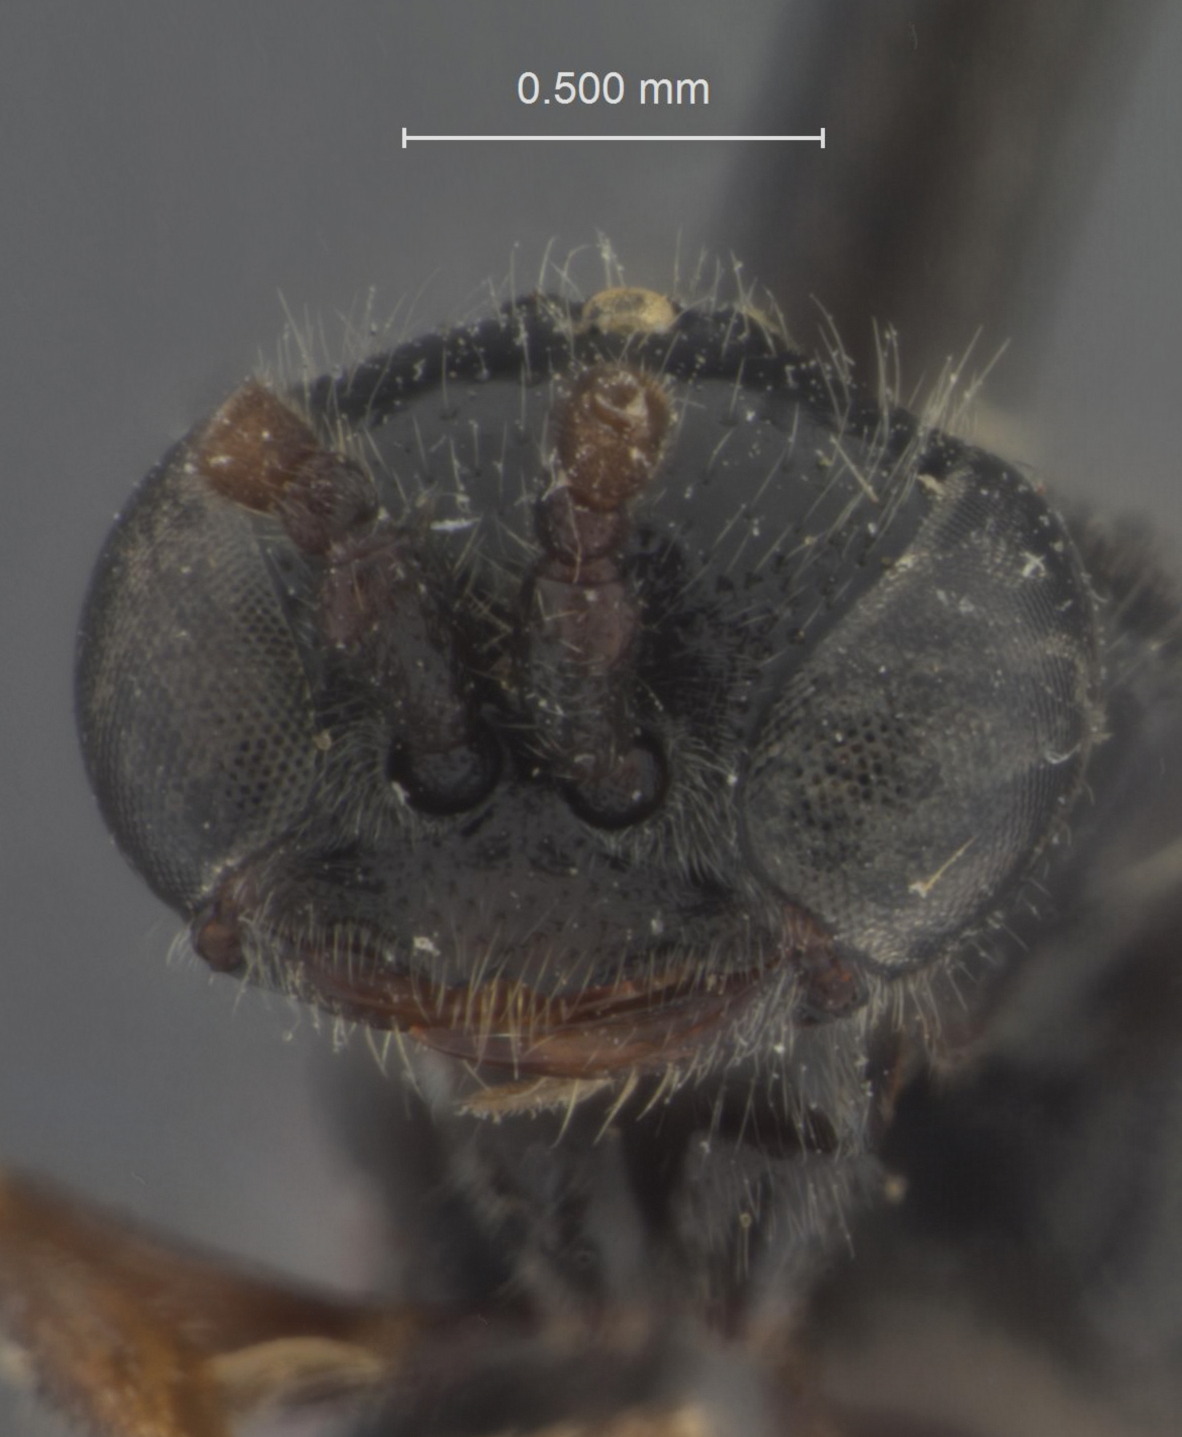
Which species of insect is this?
Tiphia nana
